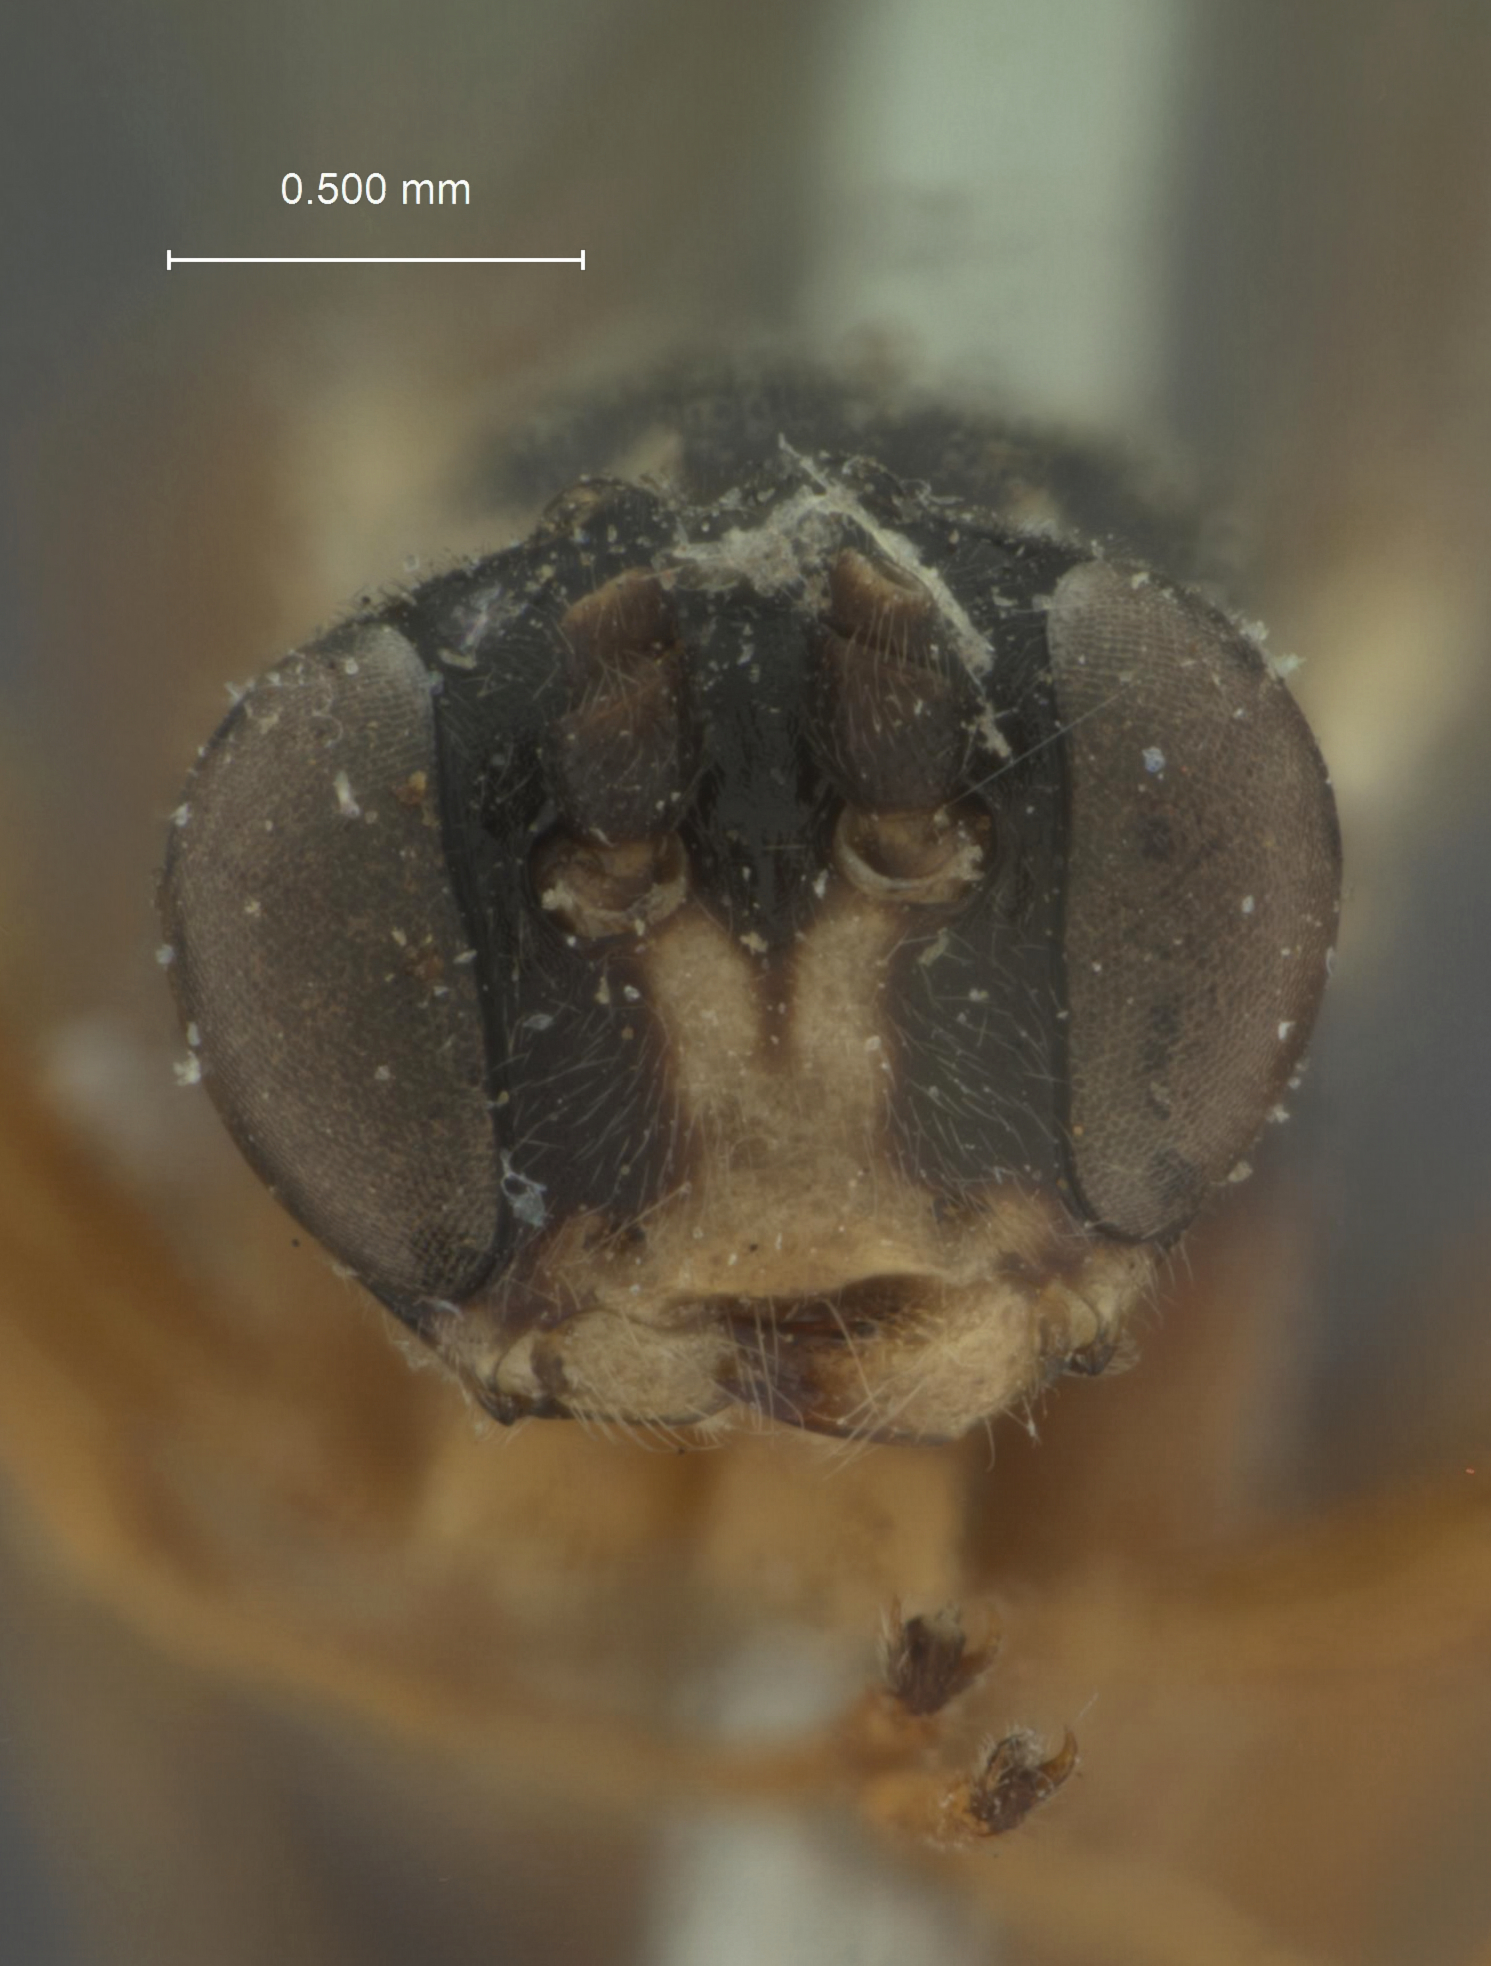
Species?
Bassus euurae
